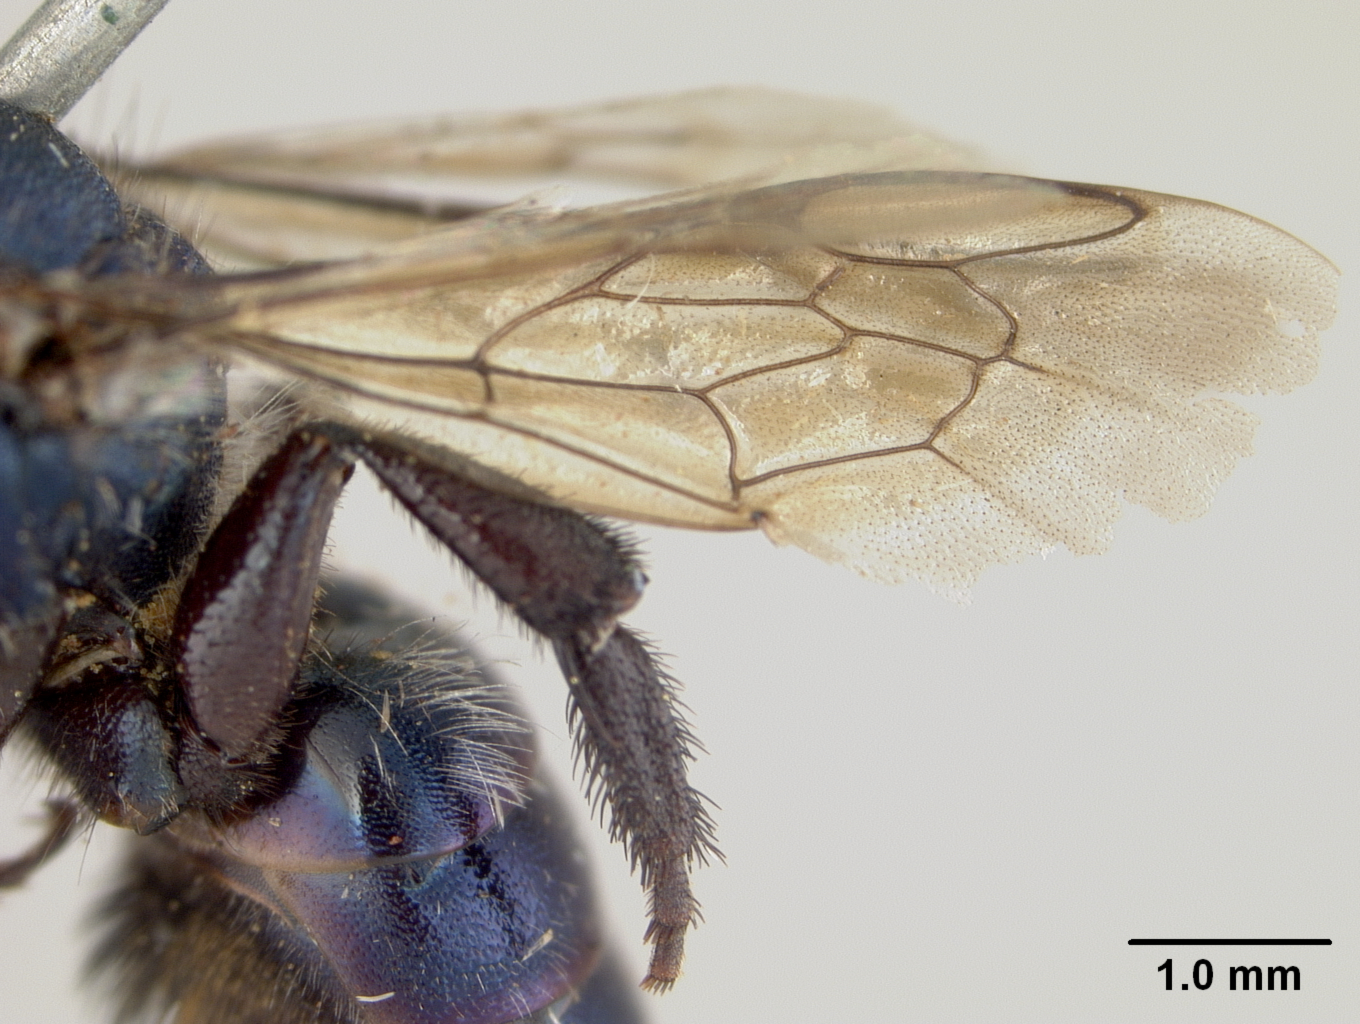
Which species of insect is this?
Osmia pogonigera
